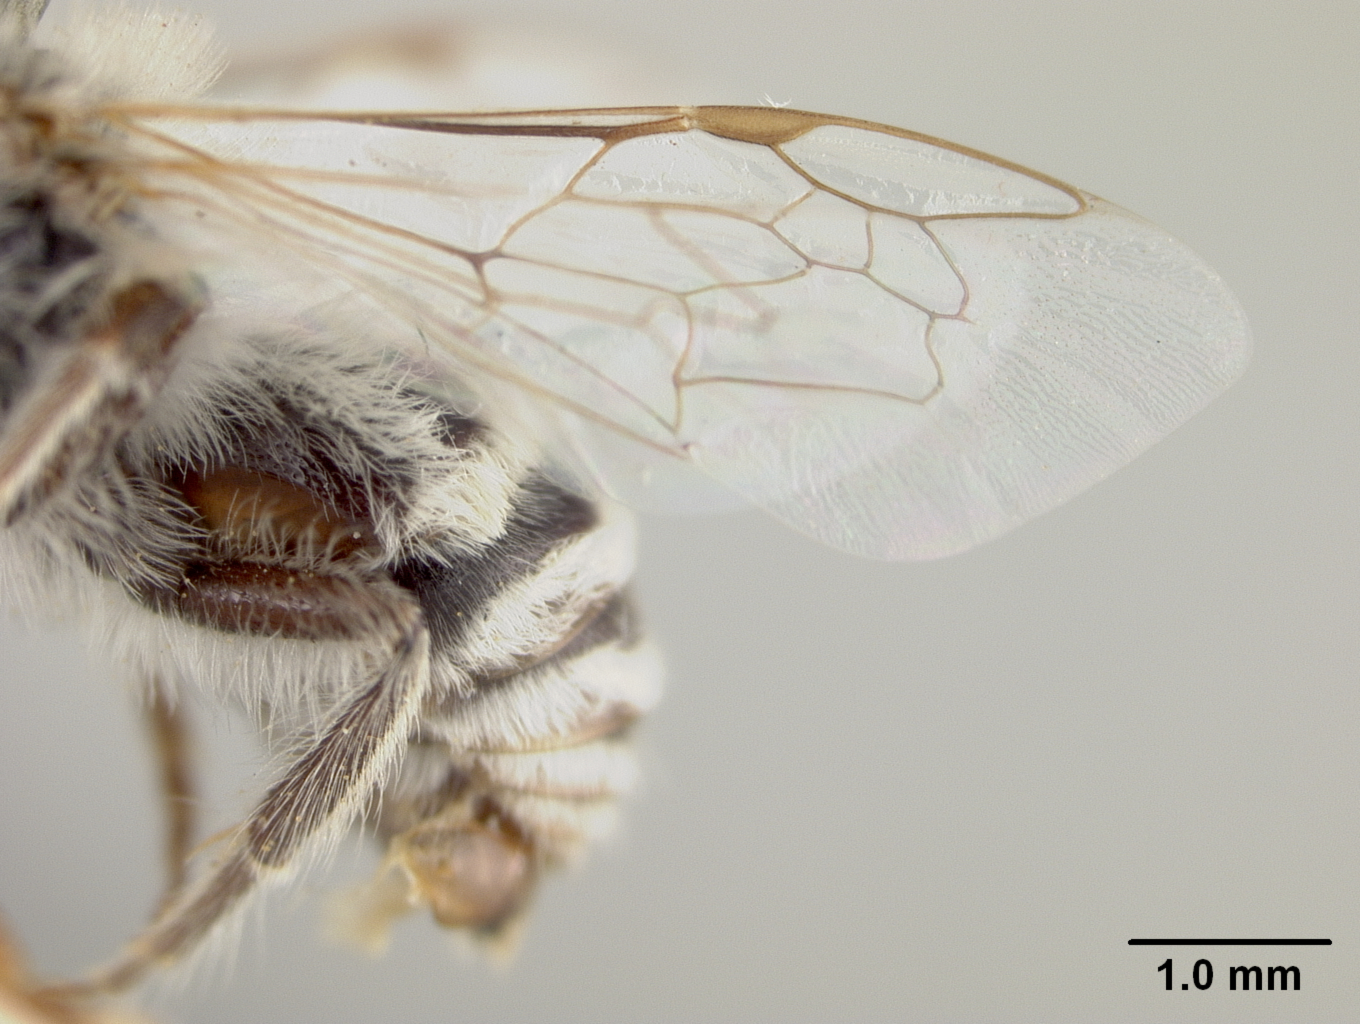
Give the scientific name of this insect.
Colletes louisae
